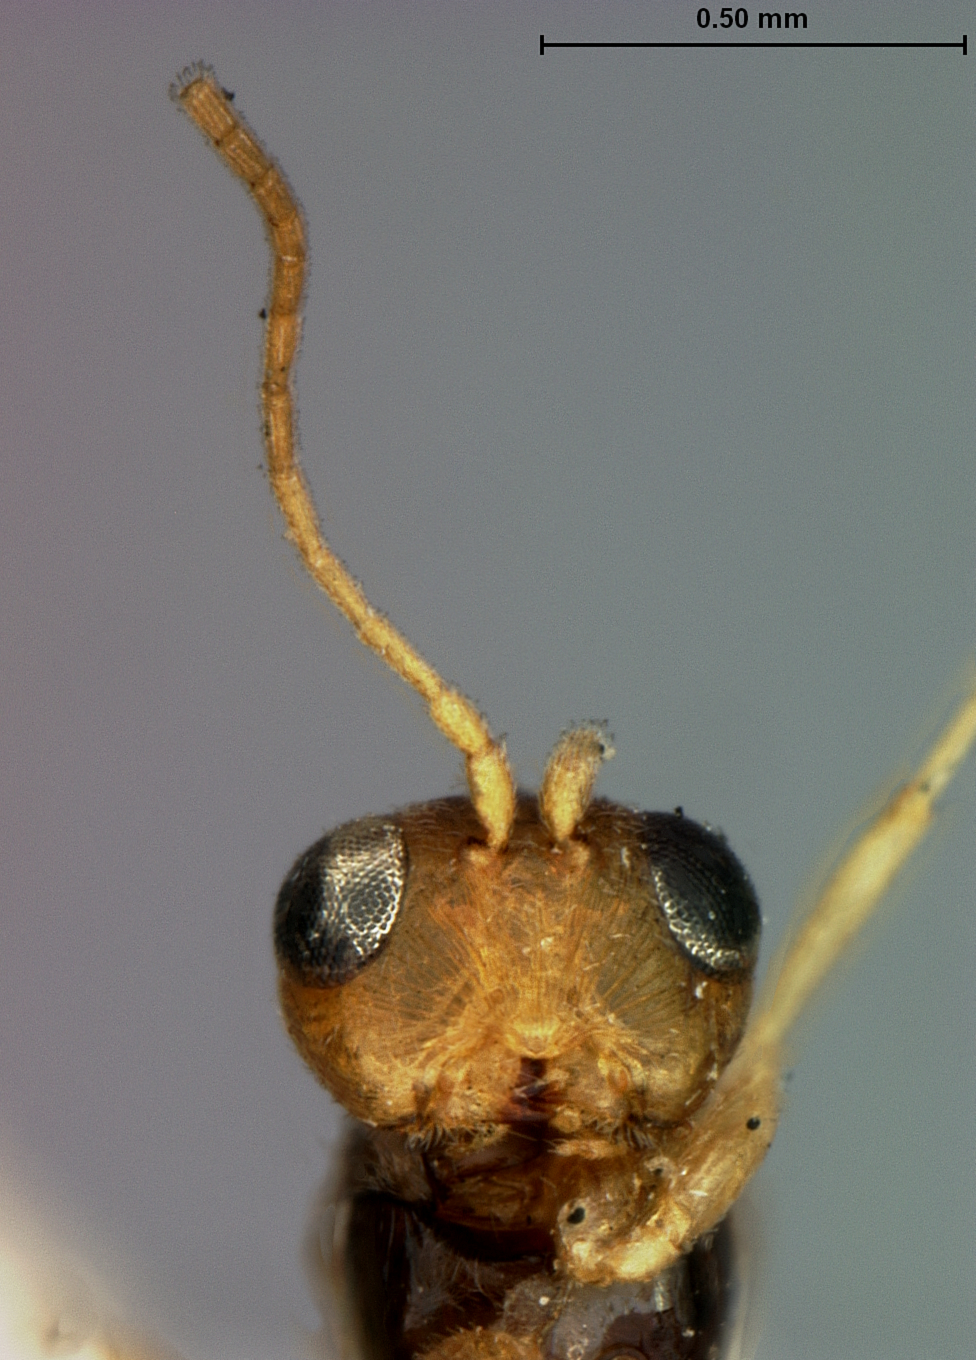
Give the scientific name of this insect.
Ceroptres pomiformis
